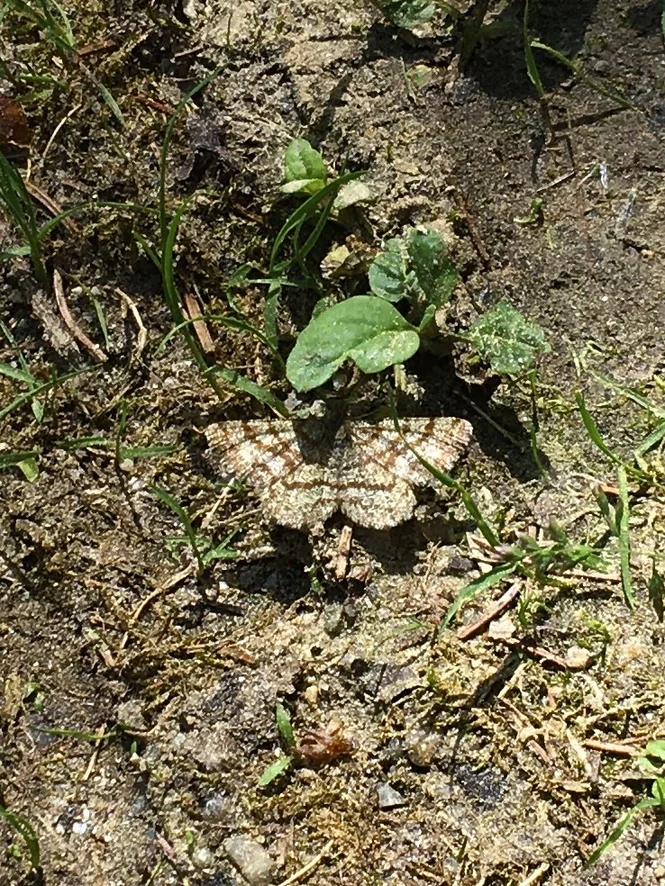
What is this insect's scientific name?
Ematurga atomaria
